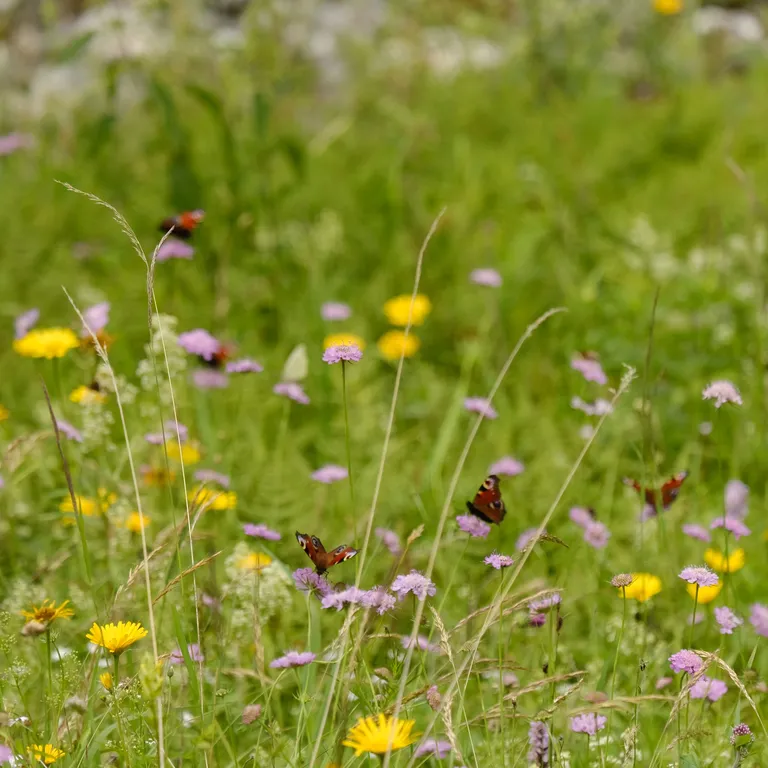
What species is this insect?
Aglais io
